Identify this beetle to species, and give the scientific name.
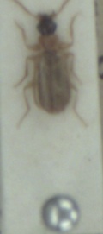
Philorhizus melanocephalus
